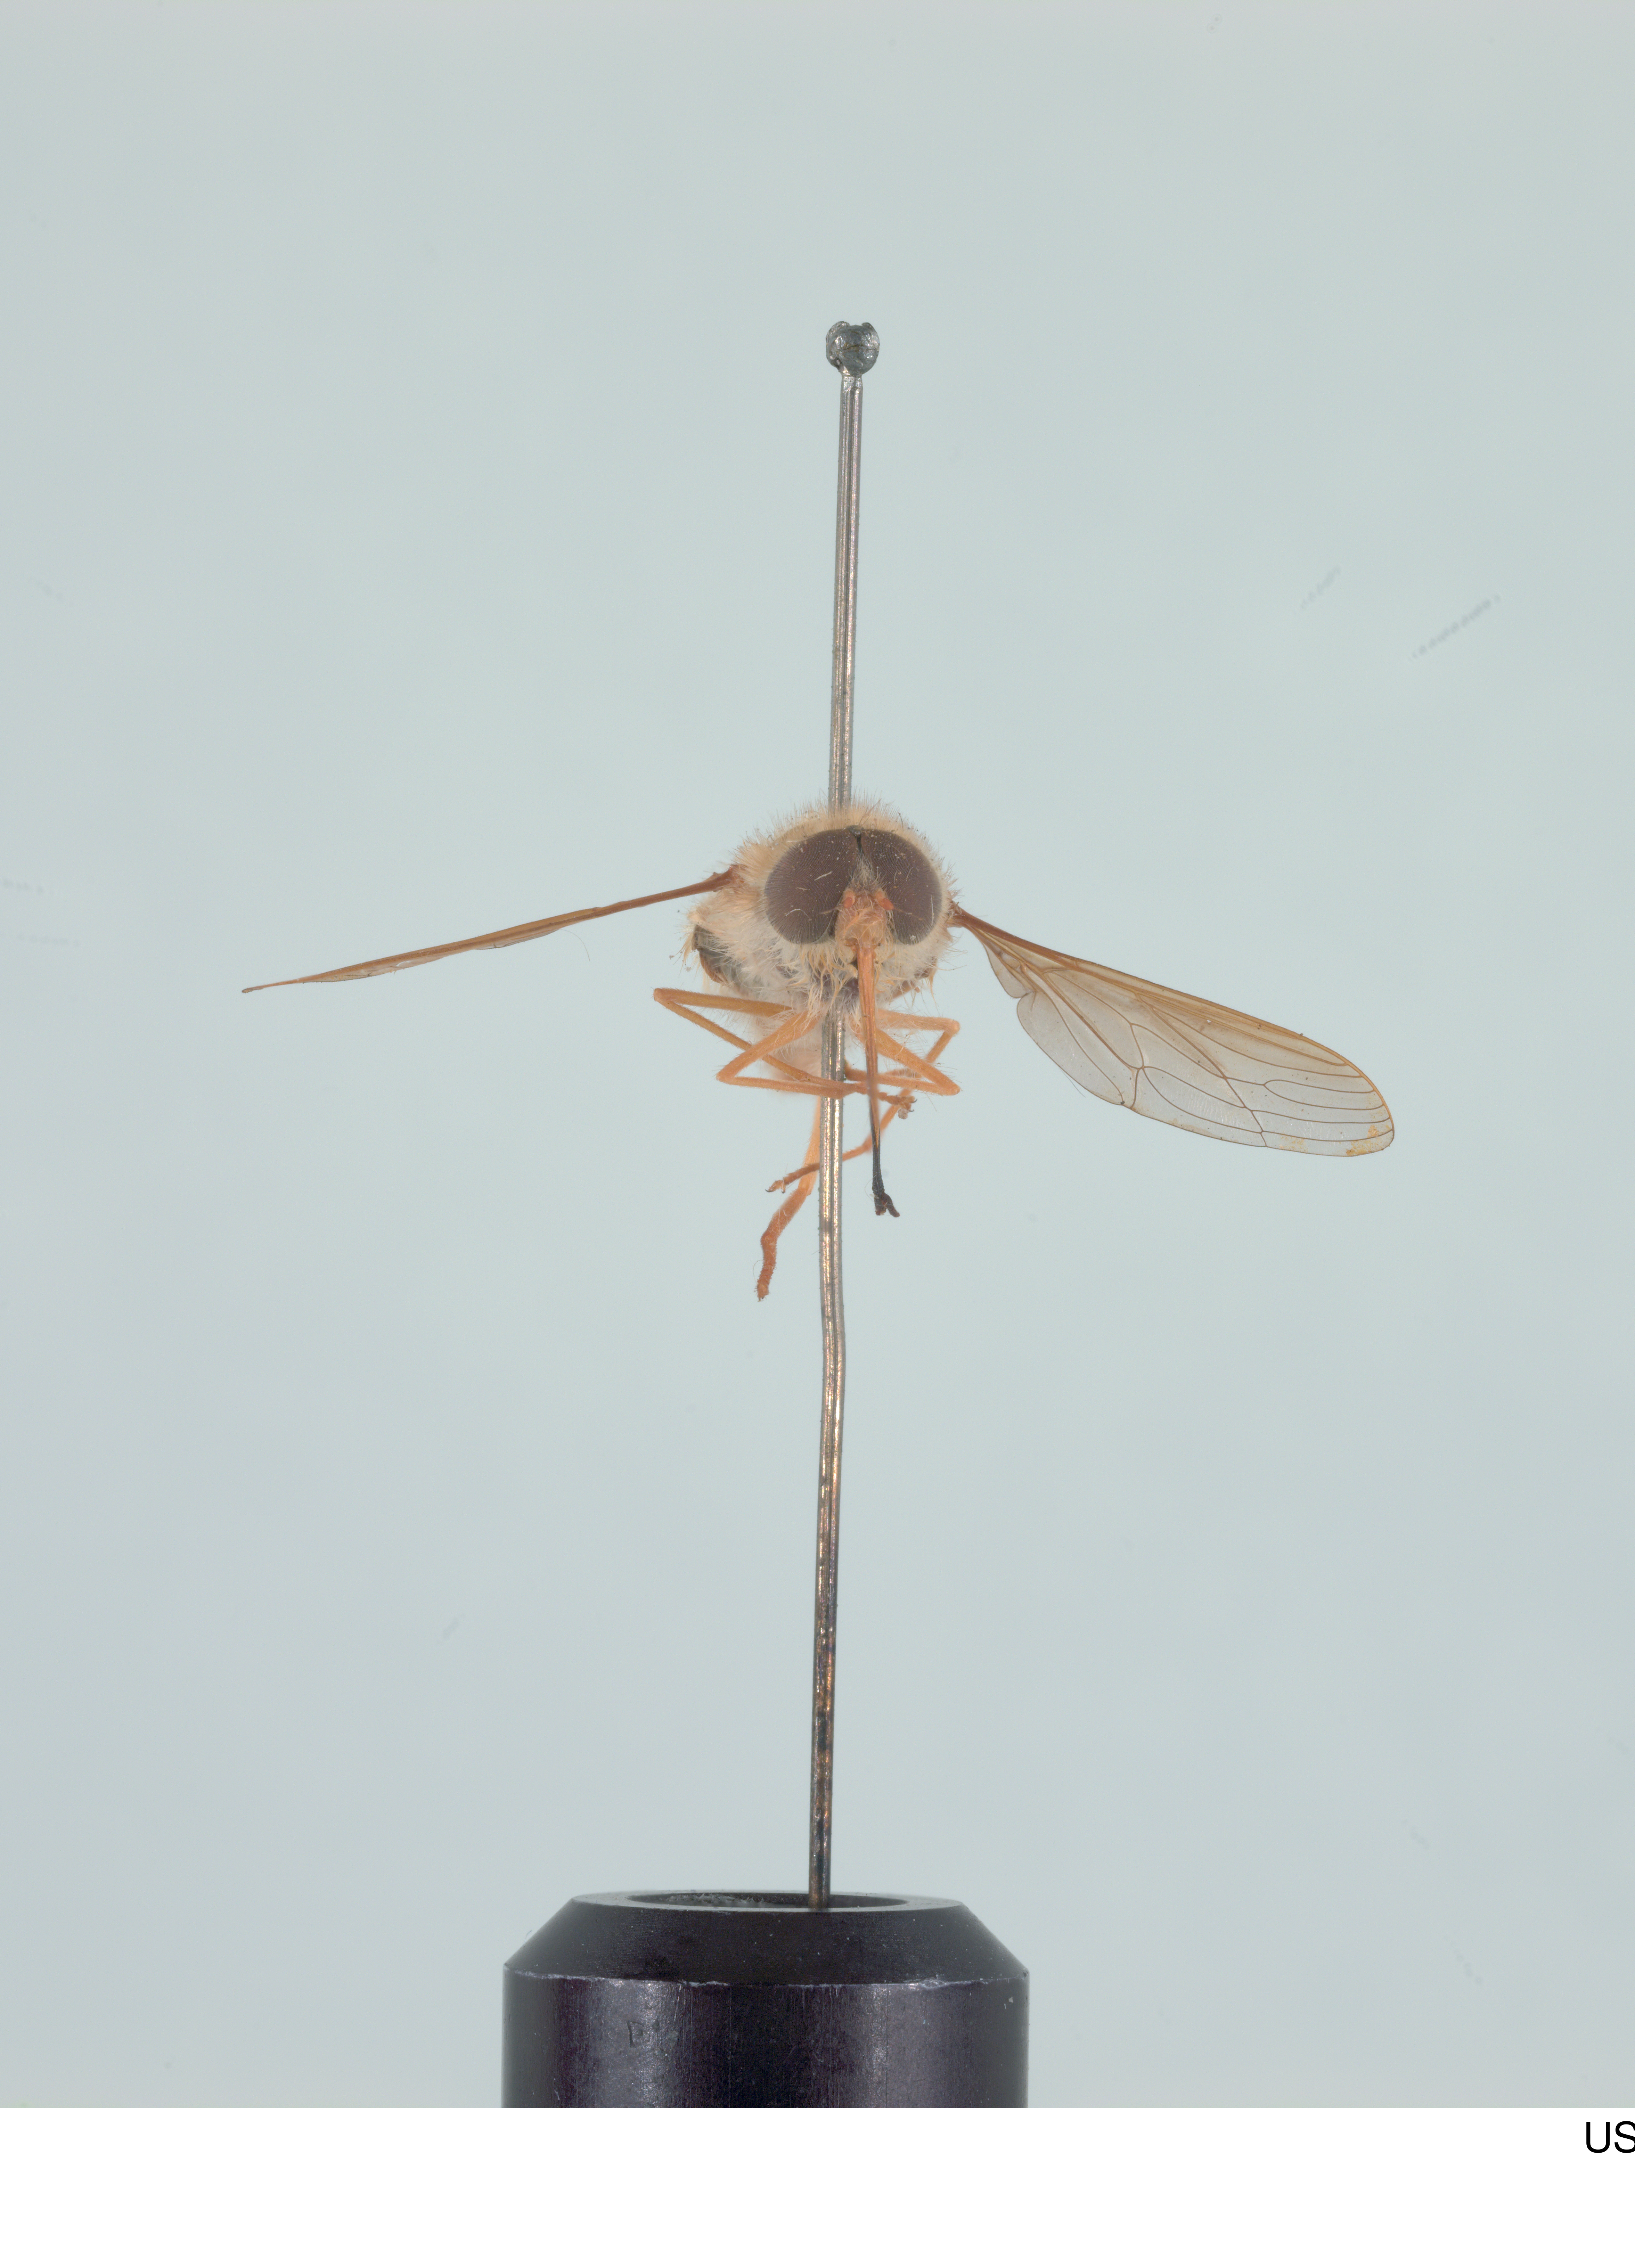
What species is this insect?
Trichophthalma subaurata
